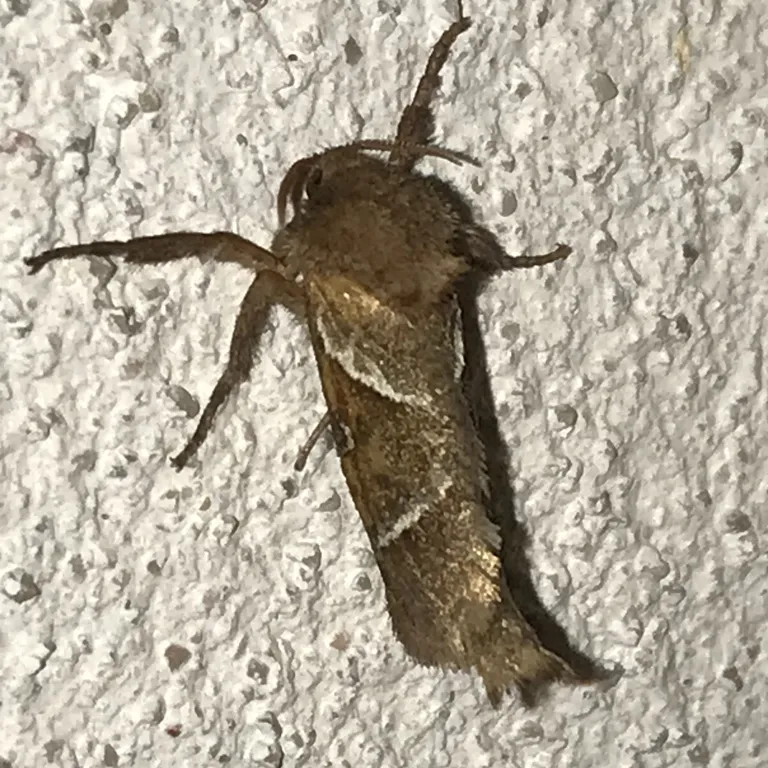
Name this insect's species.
Triodia sylvina
